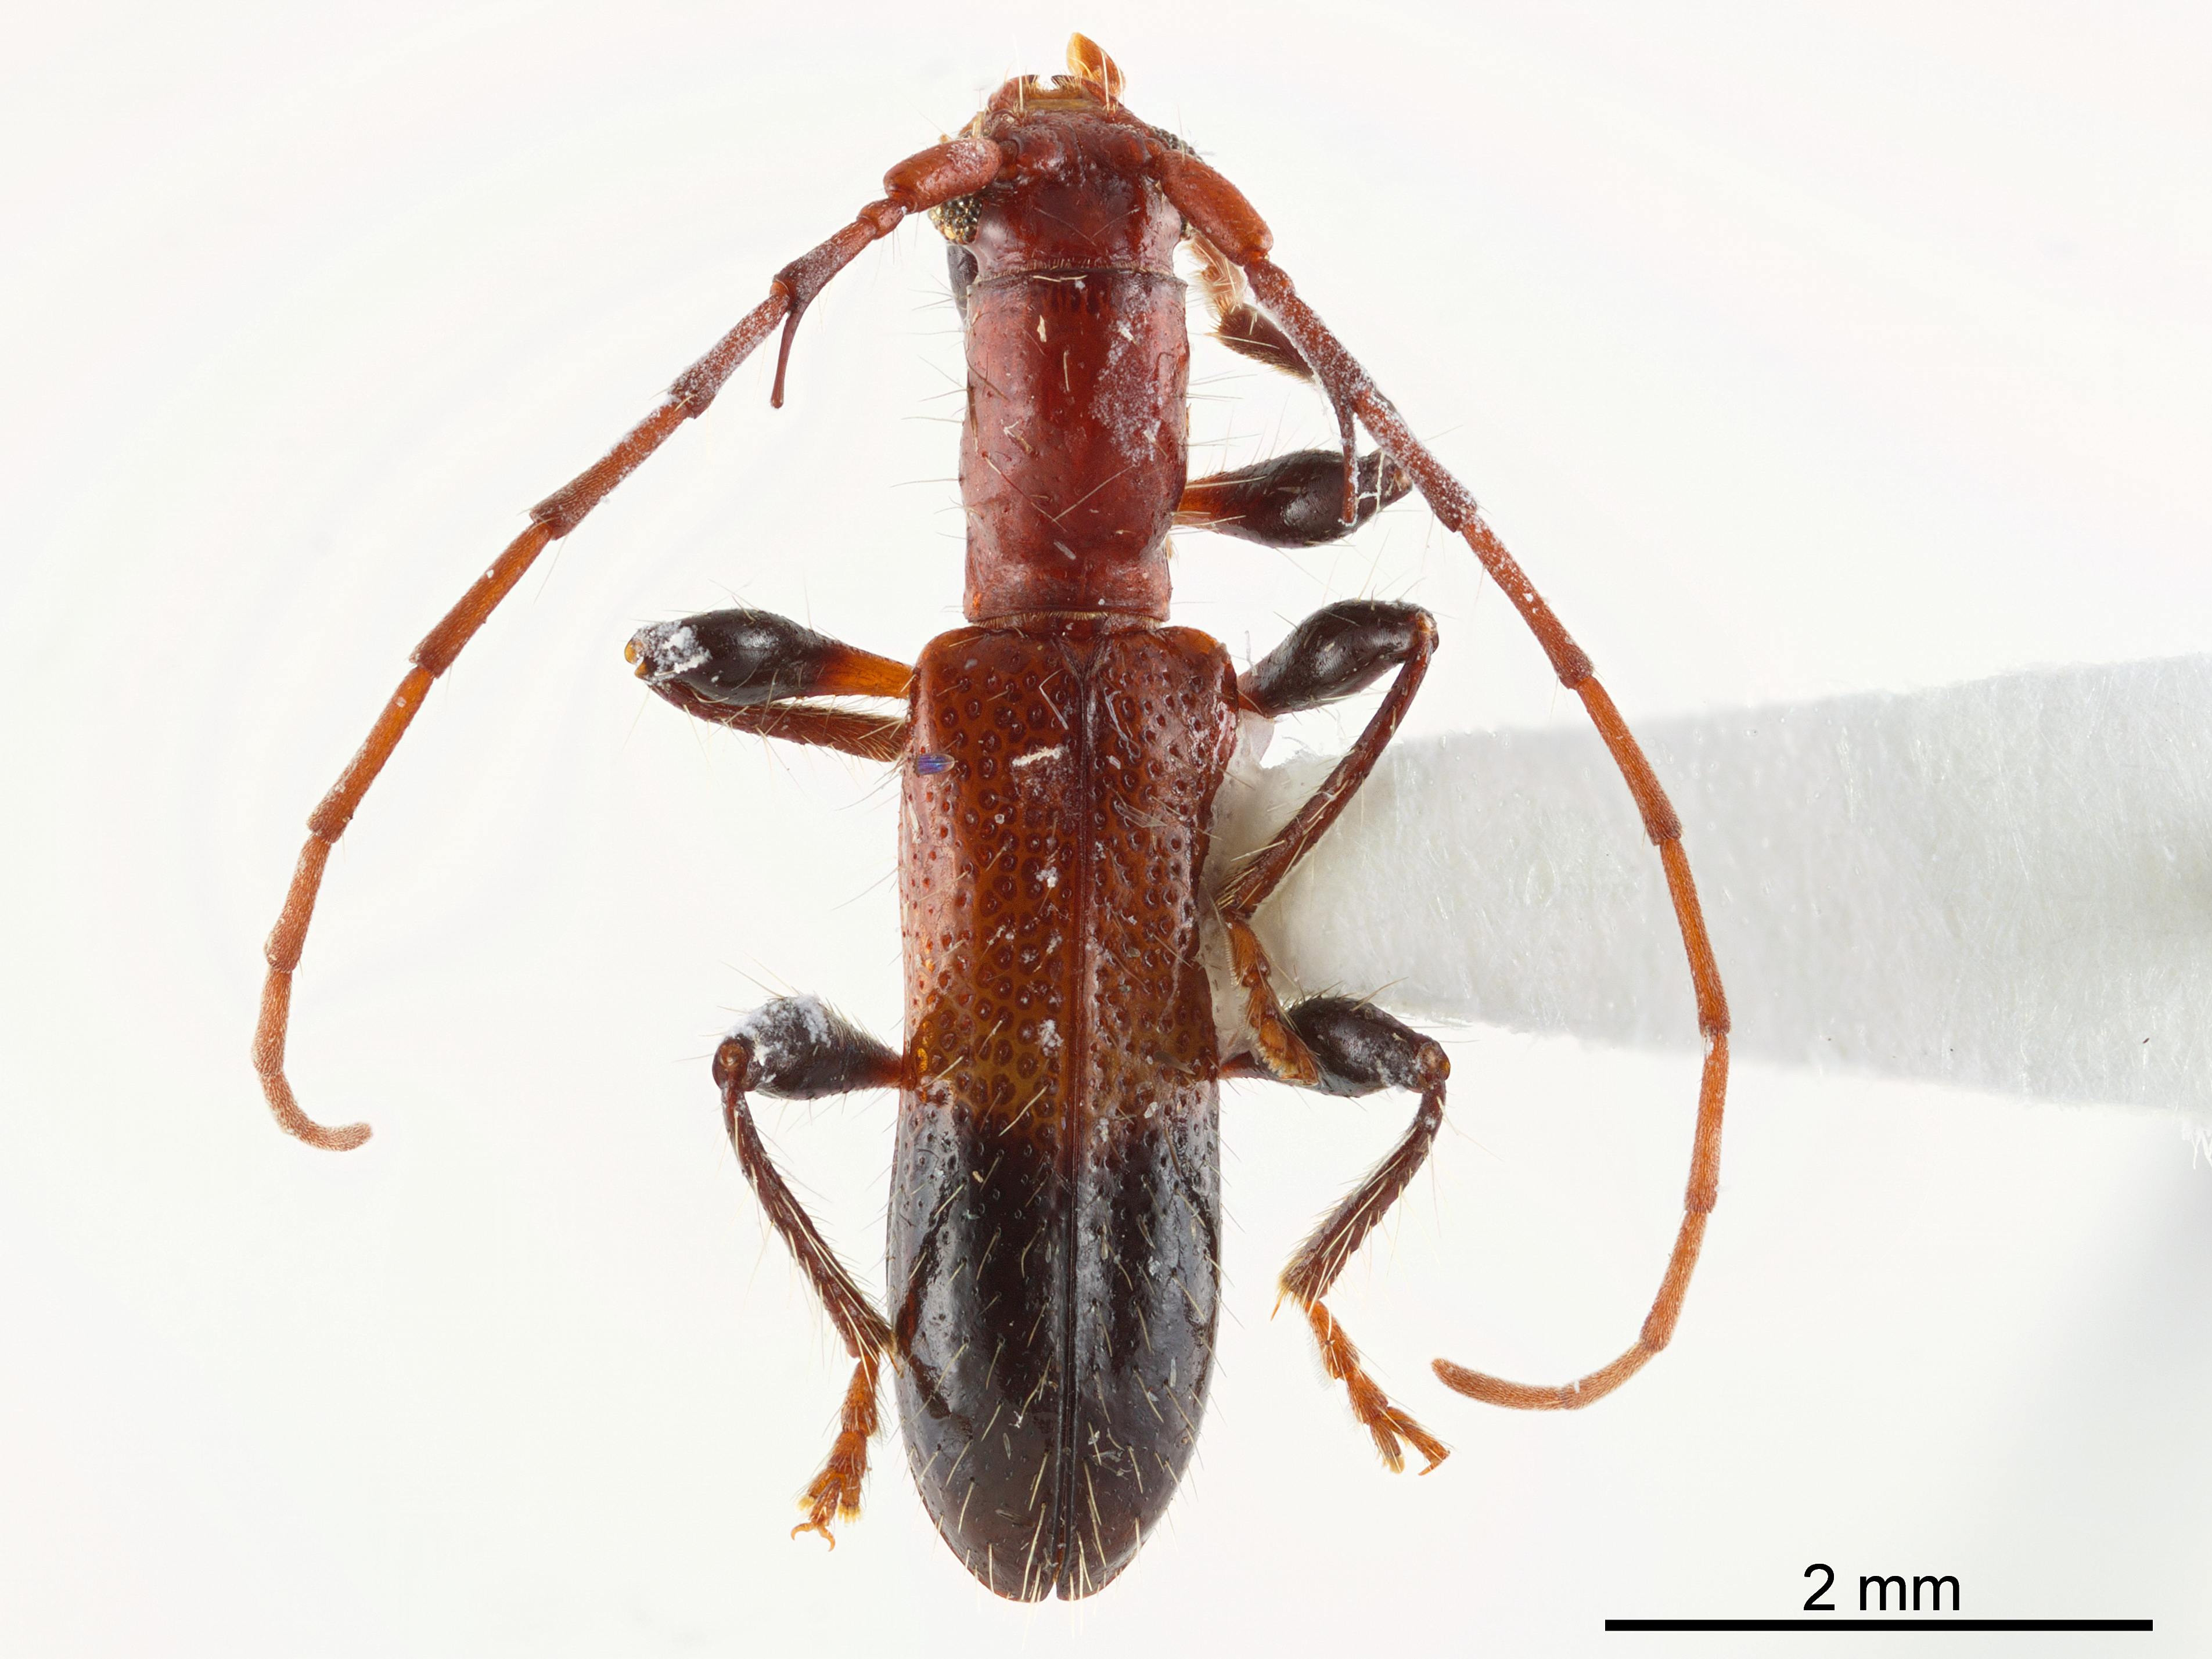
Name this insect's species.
Minipsyrassa bicolor
